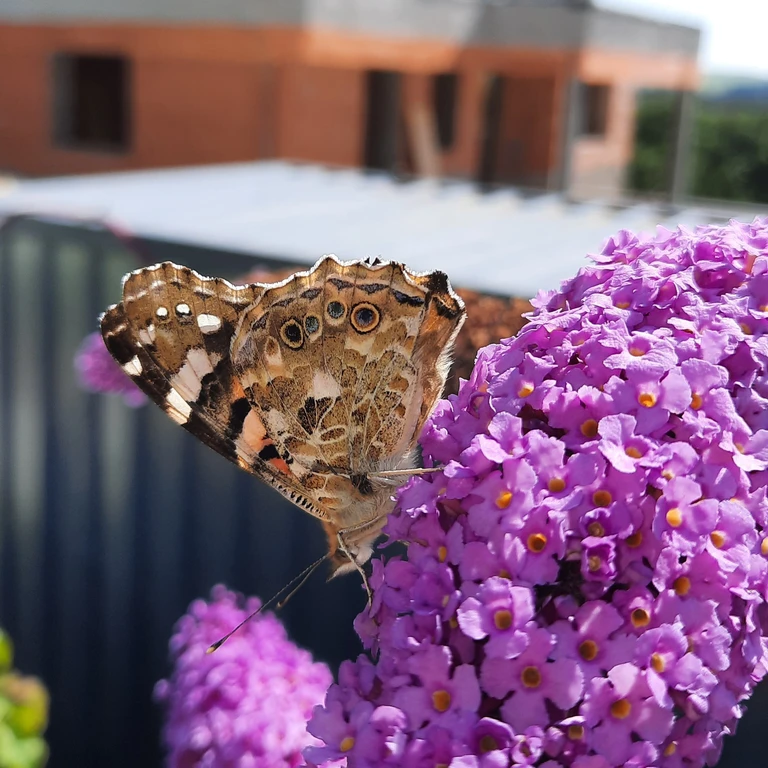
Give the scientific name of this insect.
Vanessa cardui
